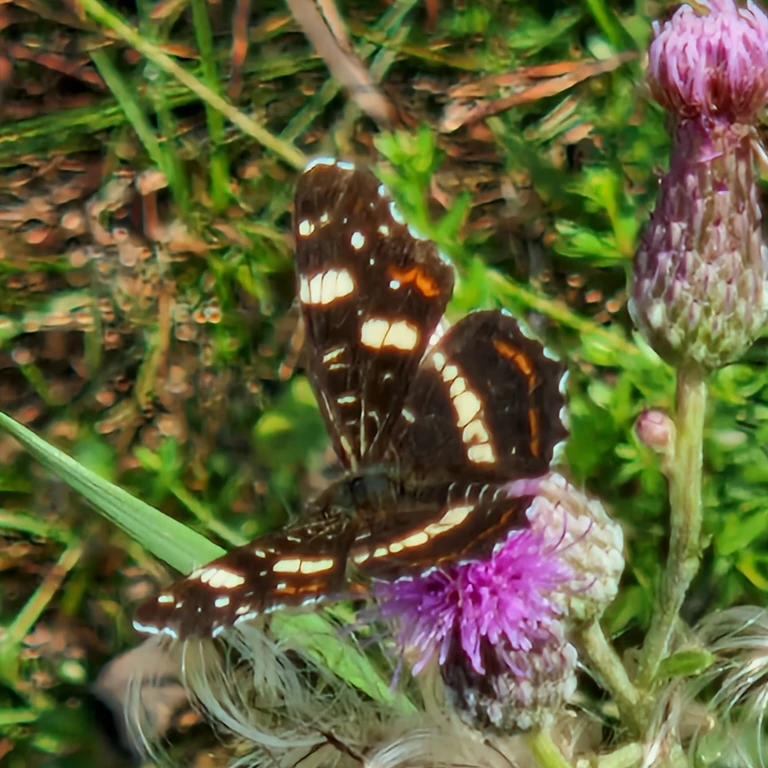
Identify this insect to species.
Araschnia levana
